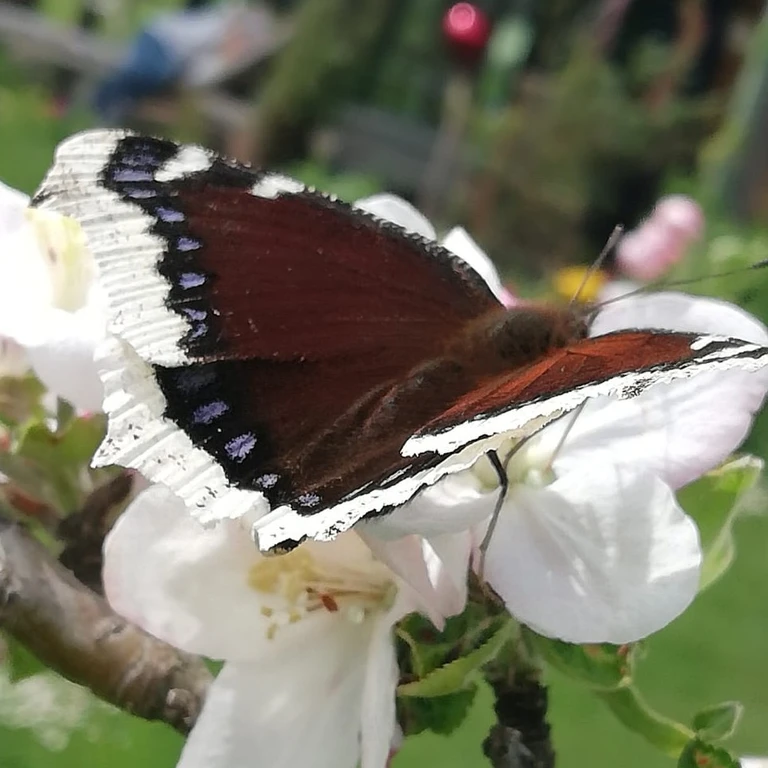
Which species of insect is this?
Nymphalis antiopa
